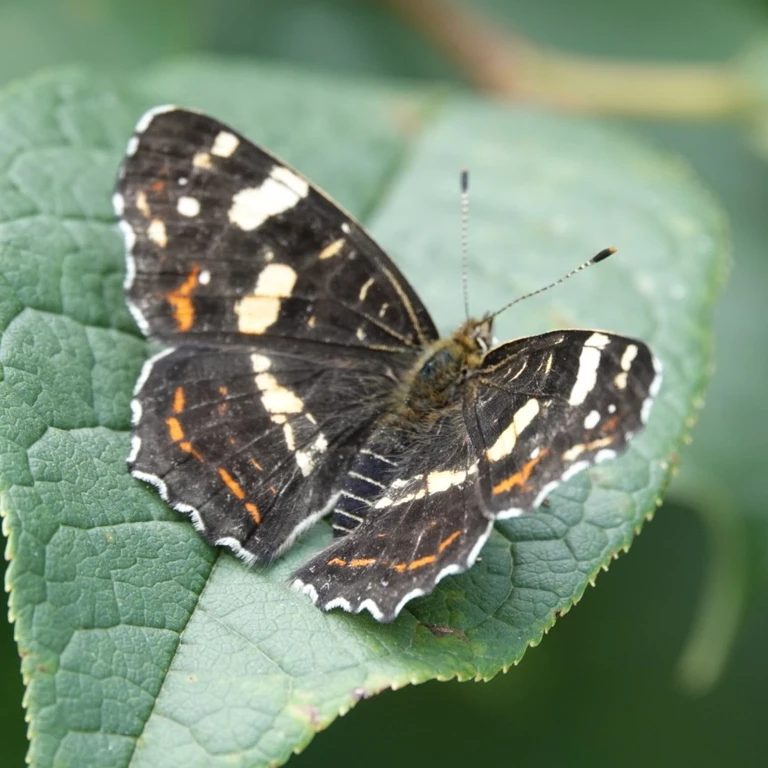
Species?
Araschnia levana
